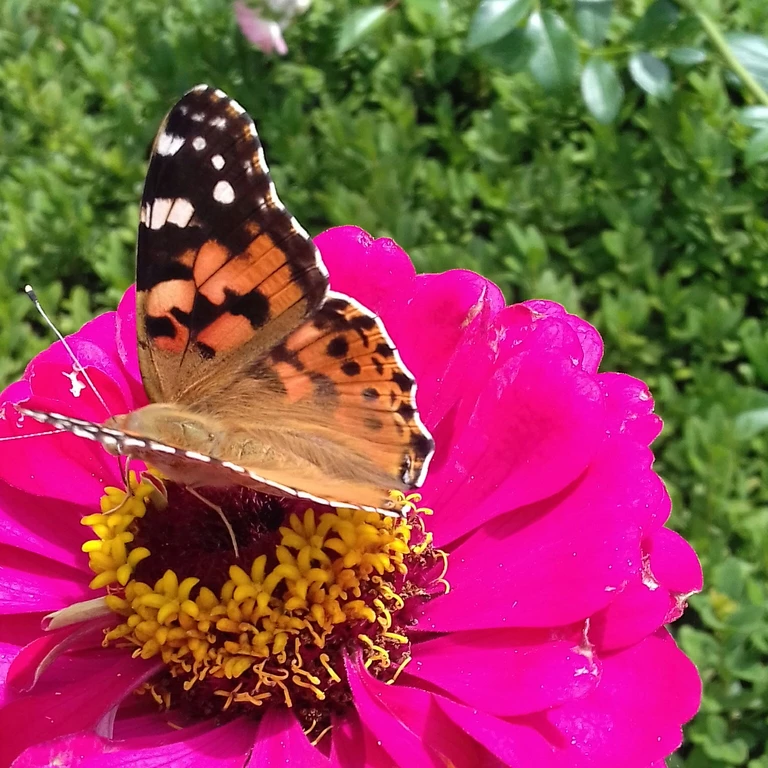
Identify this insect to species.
Vanessa cardui
